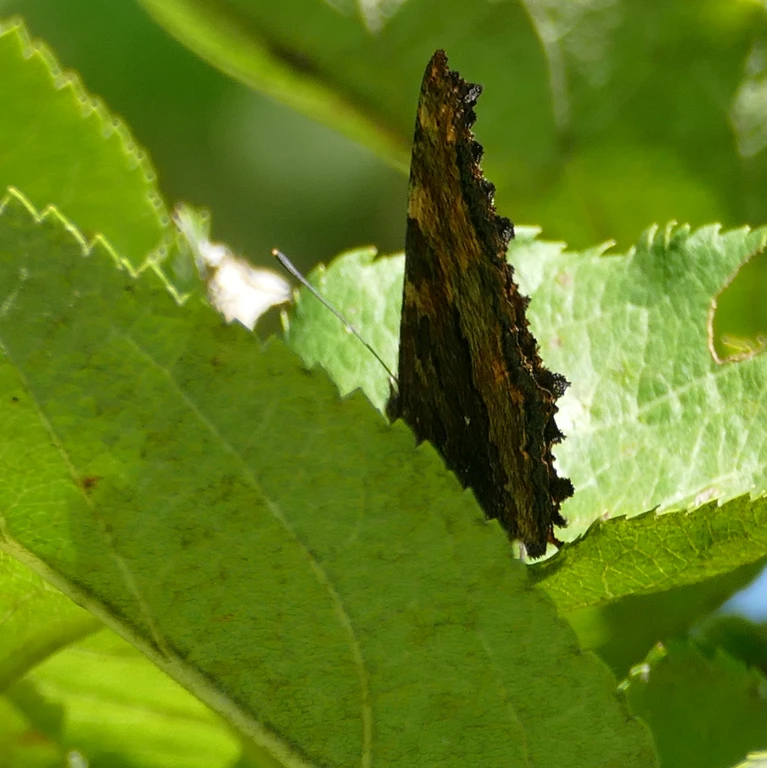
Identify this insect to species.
Aglais urticae
